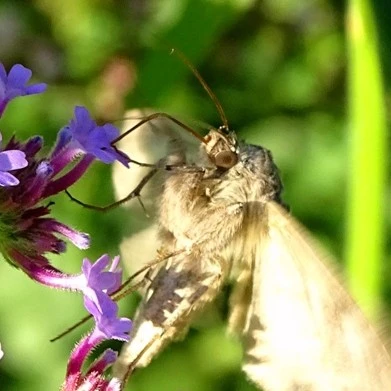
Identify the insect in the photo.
Autographa gamma
